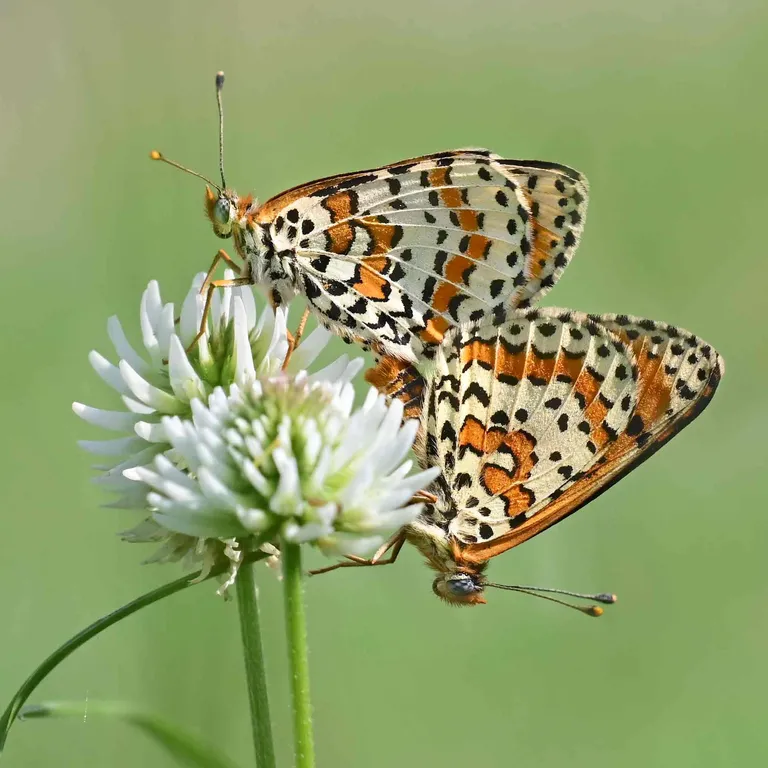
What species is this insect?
Melitaea didyma
